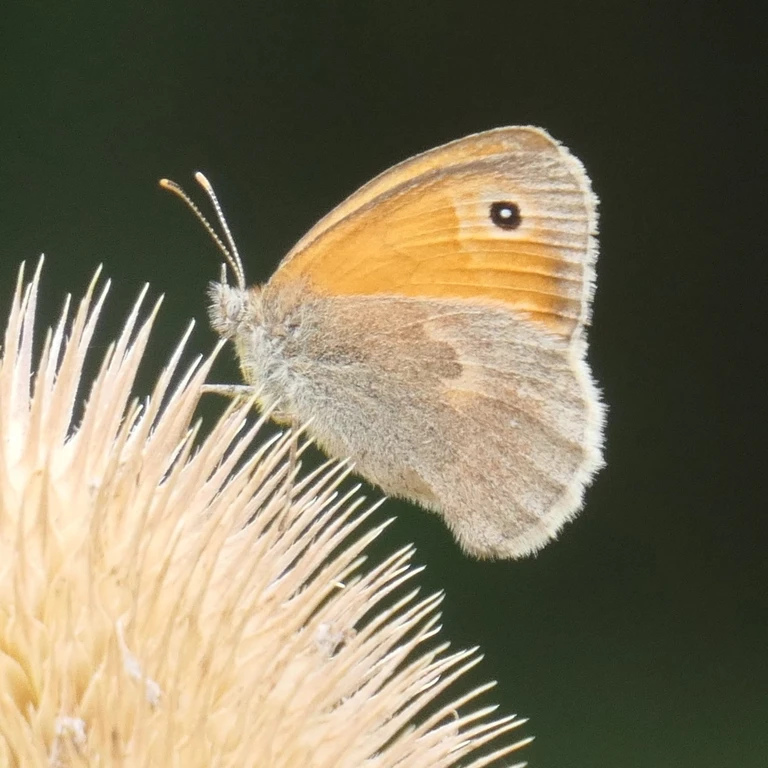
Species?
Coenonympha pamphilus
